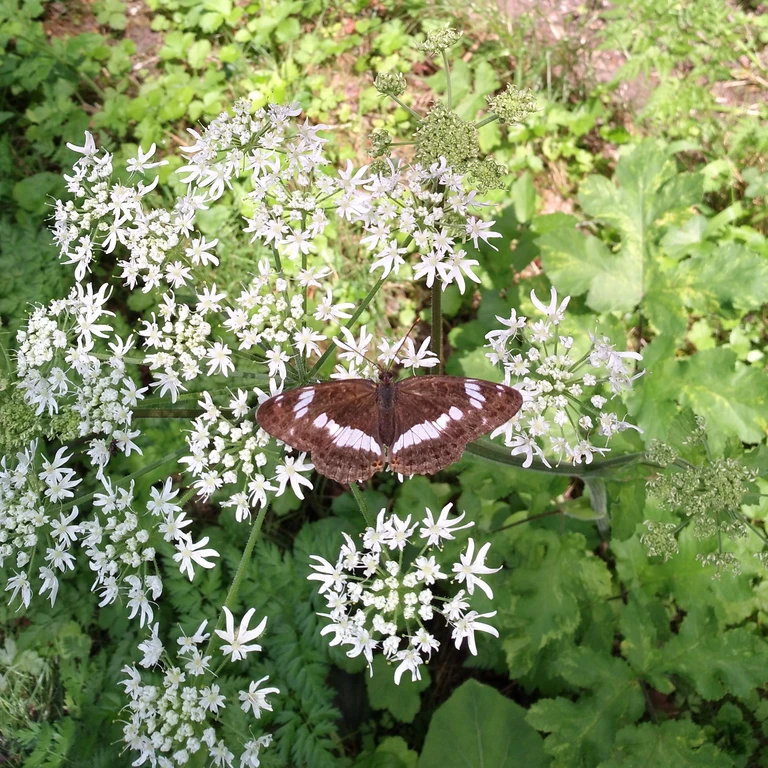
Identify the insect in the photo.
Limenitis camilla (also Ladoga camilla)
